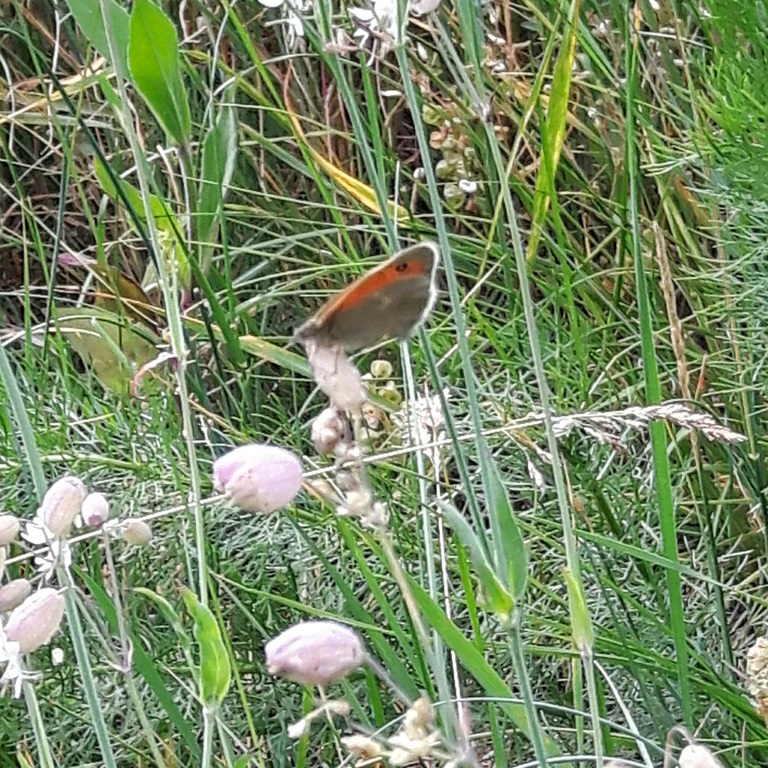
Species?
Coenonympha pamphilus
